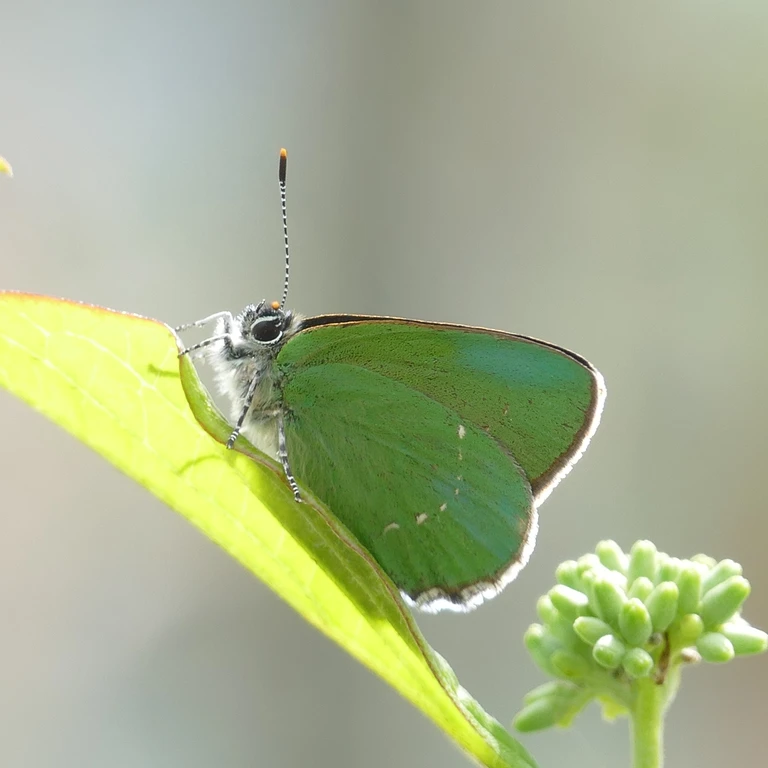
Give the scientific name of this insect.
Callophrys rubi
